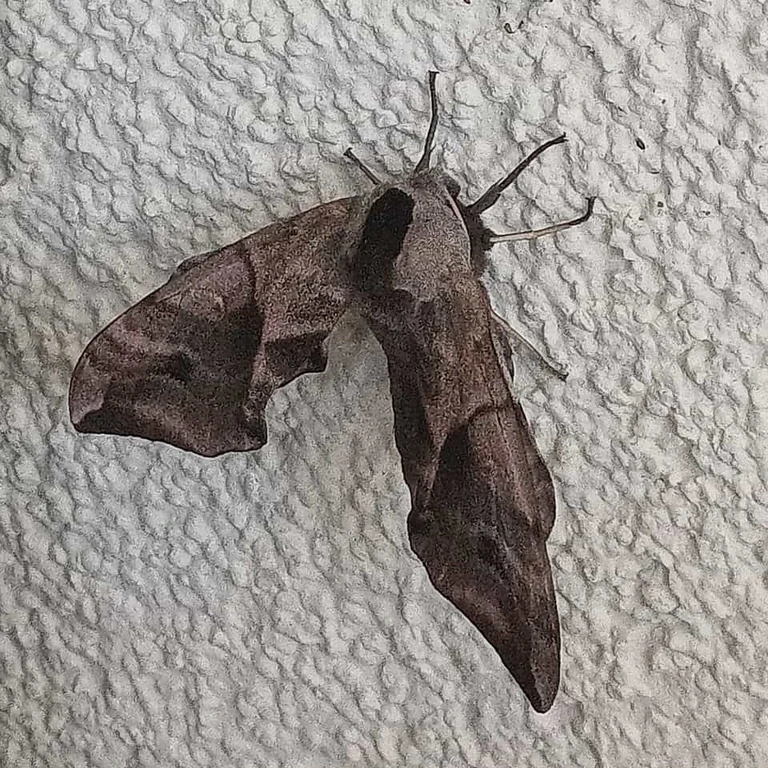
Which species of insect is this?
Smerinthus ocellata
